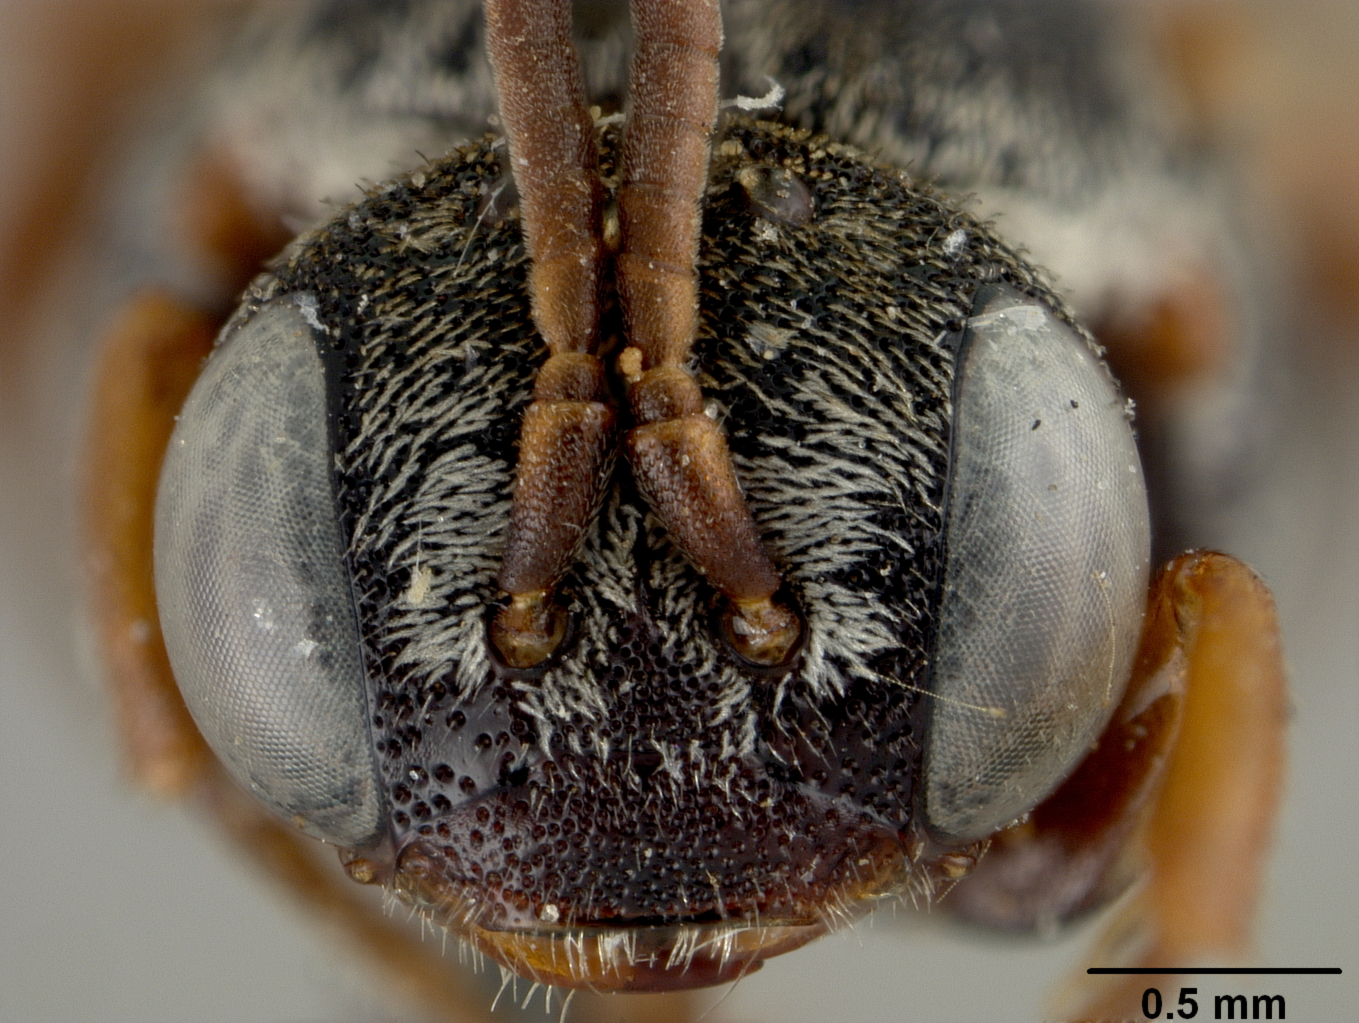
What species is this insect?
Holcopasites acanthochilus
